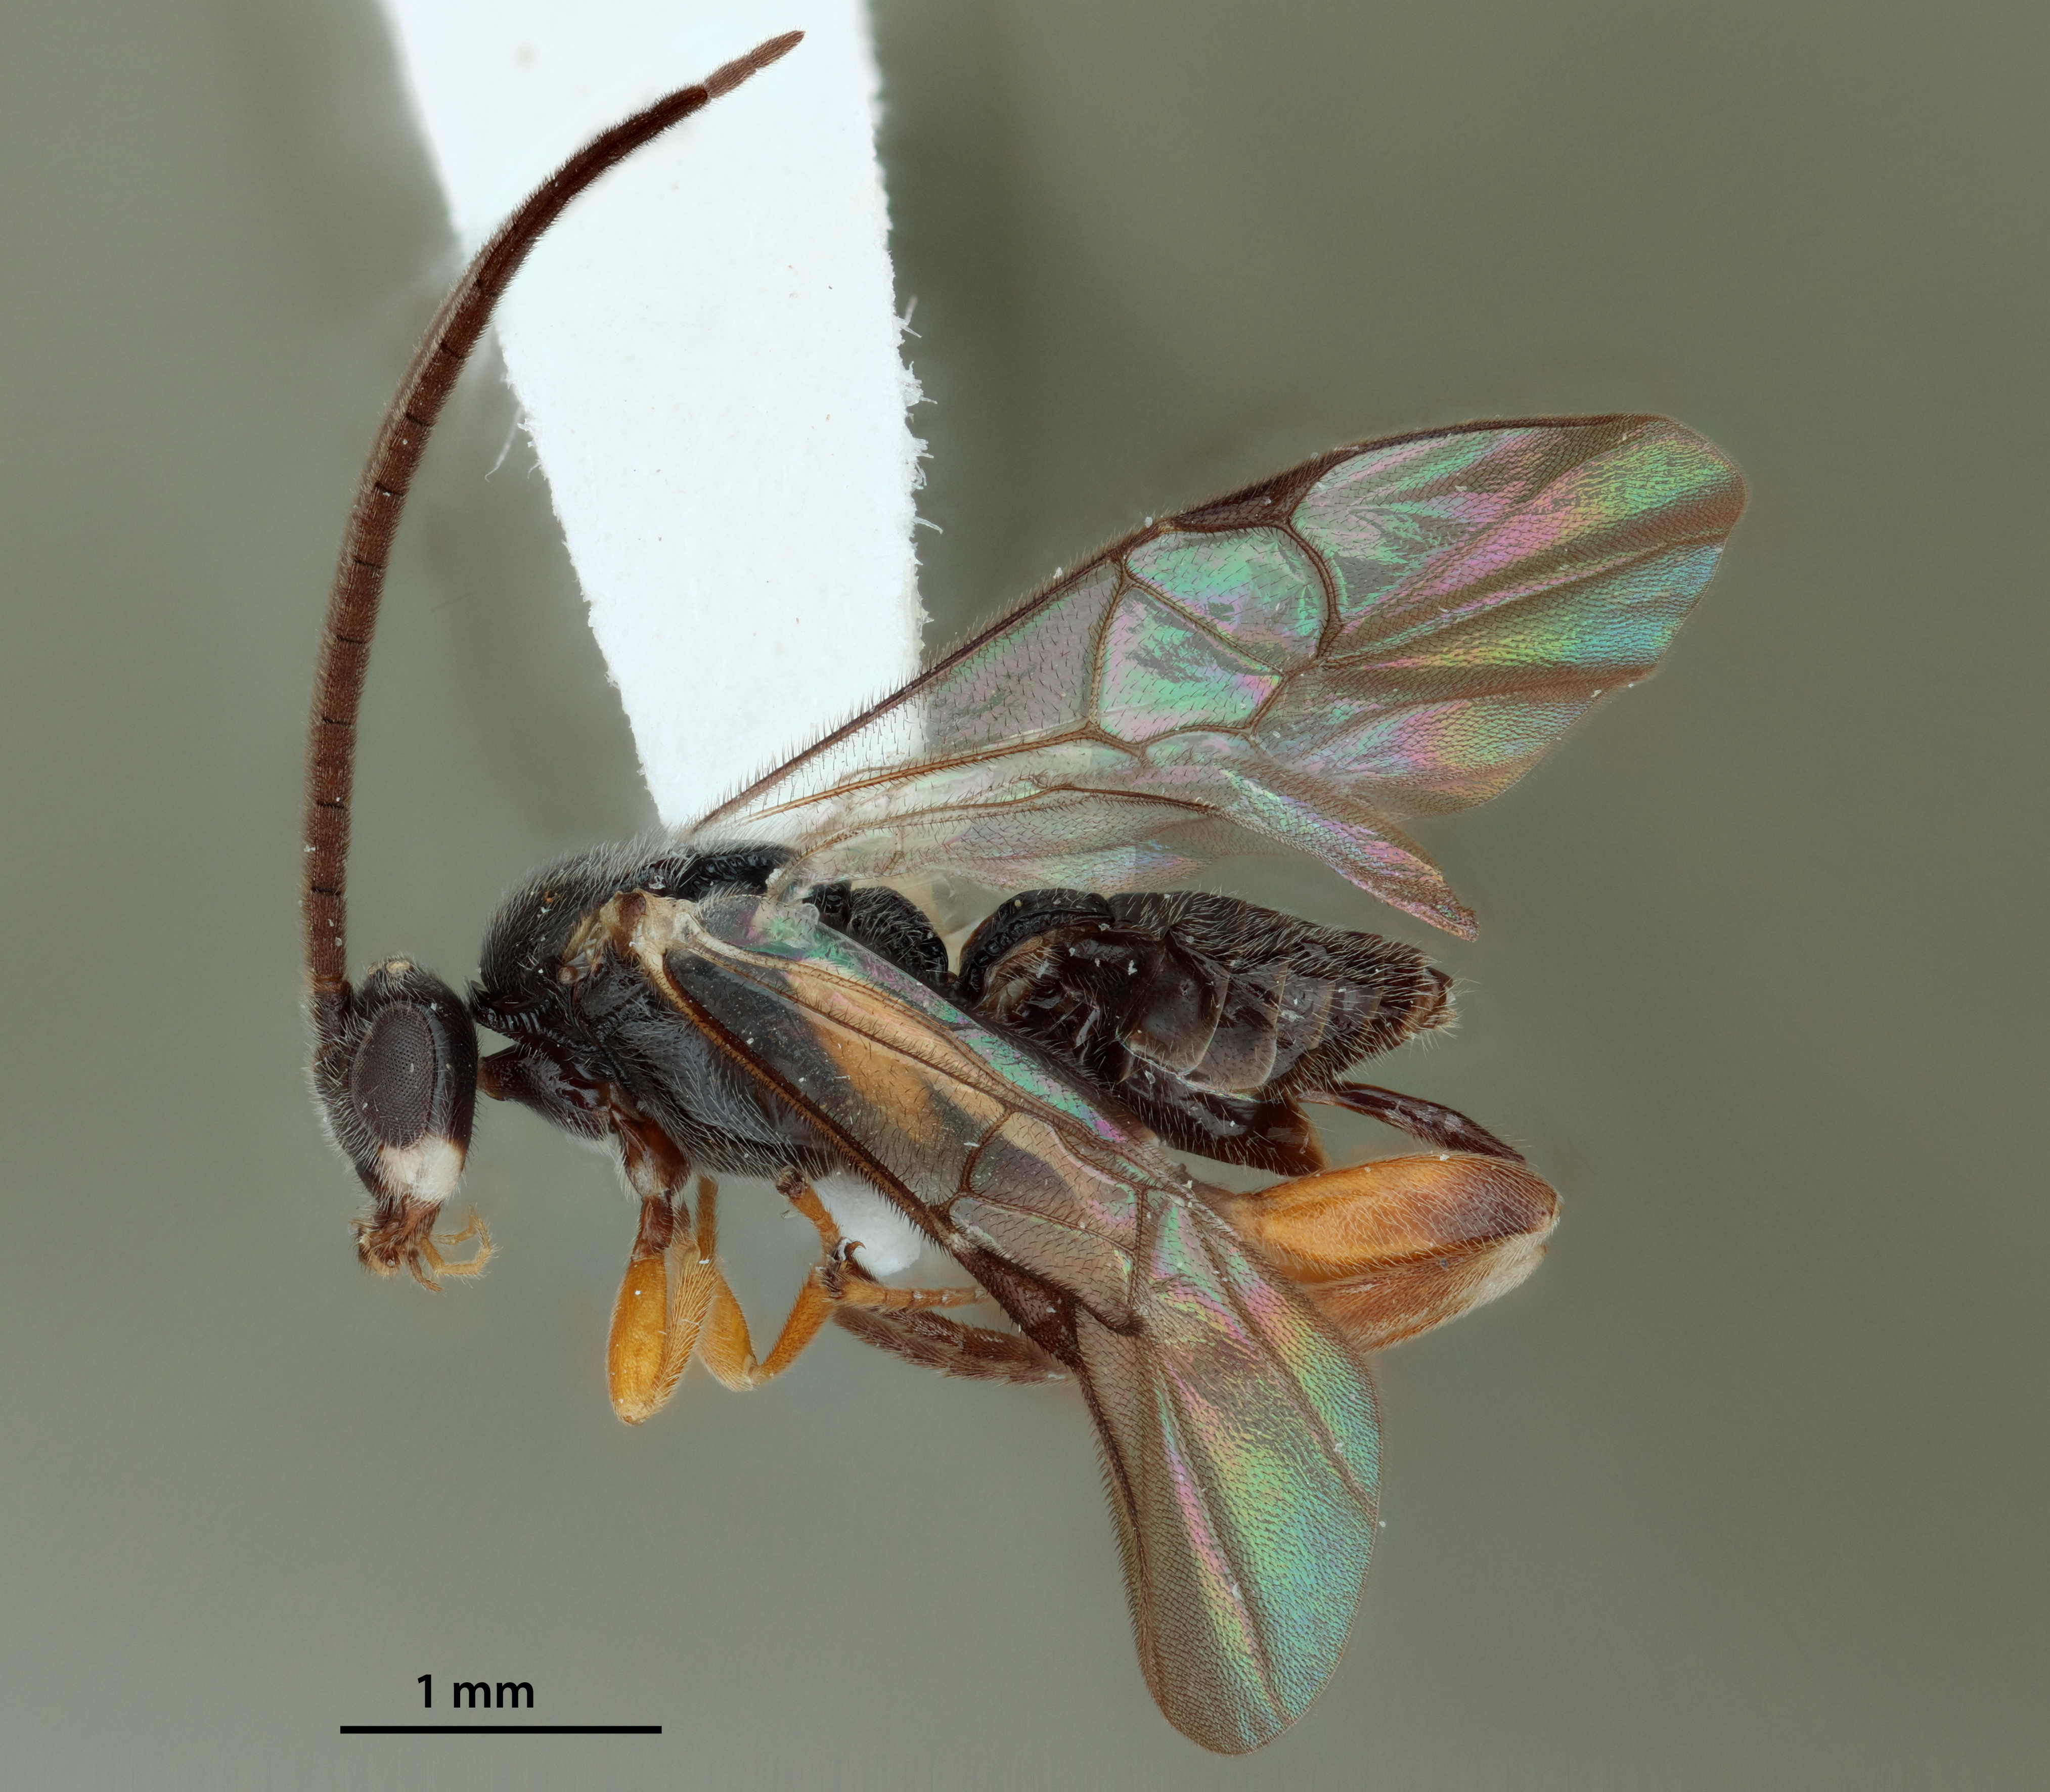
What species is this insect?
Alphomelon arecaphile
